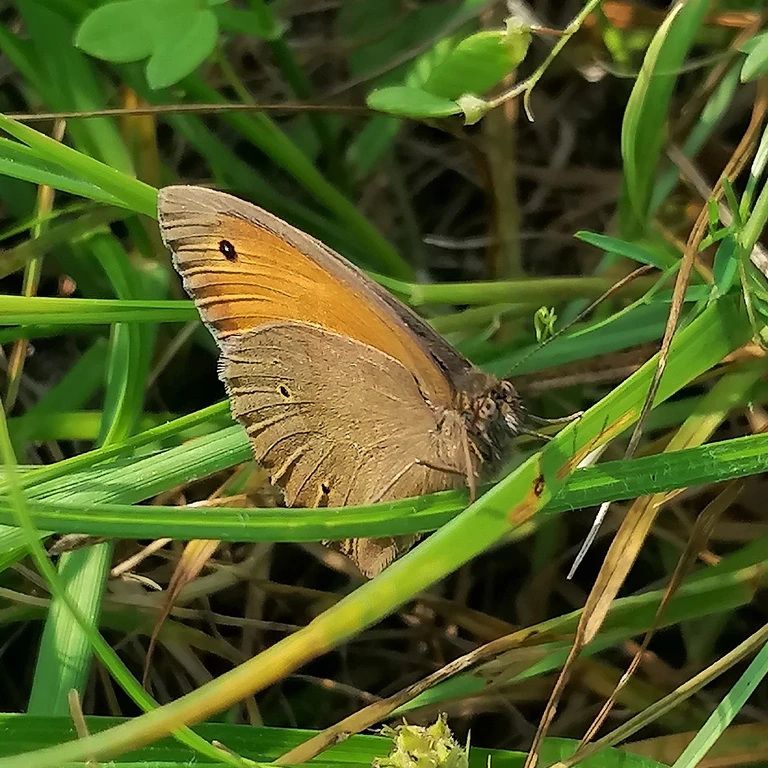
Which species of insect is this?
Maniola jurtina
